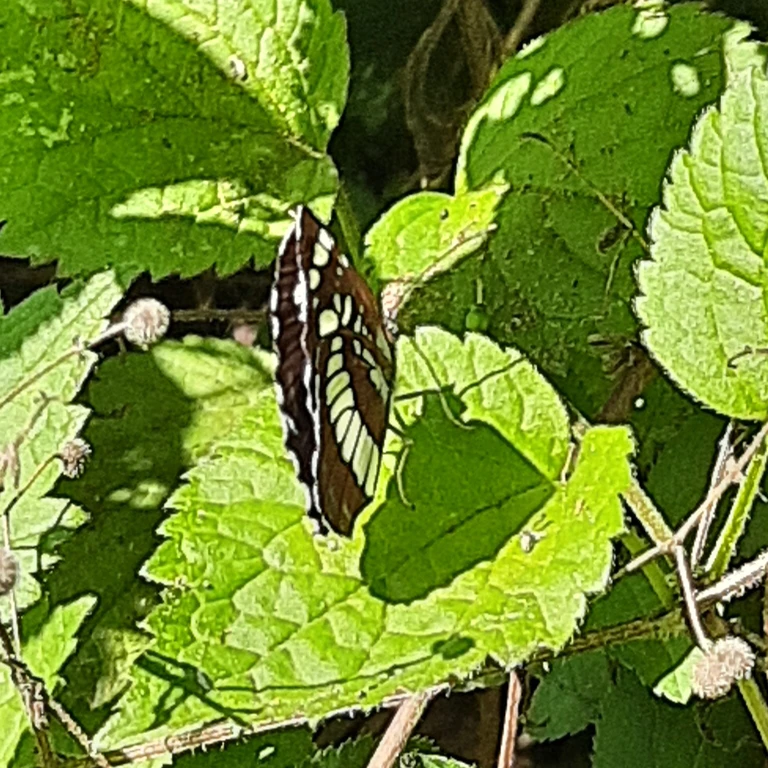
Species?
Neptis rivularis
